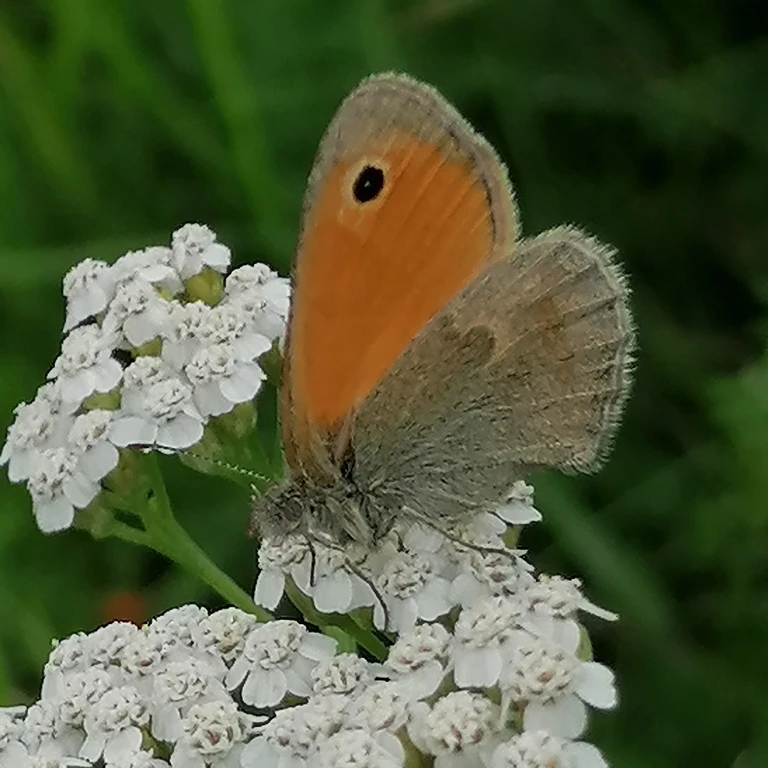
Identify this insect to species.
Coenonympha pamphilus
